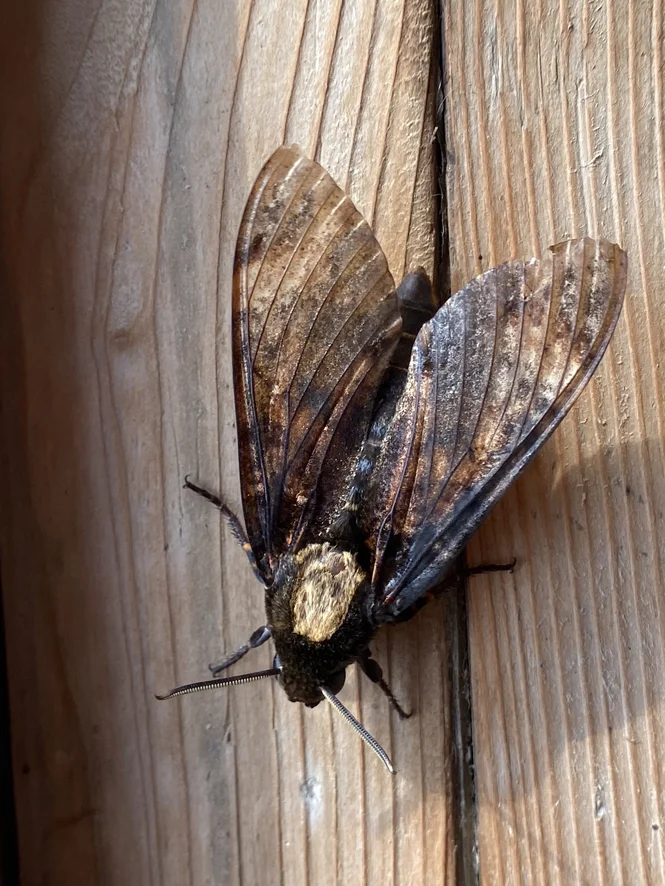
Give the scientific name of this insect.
Acherontia atropos
